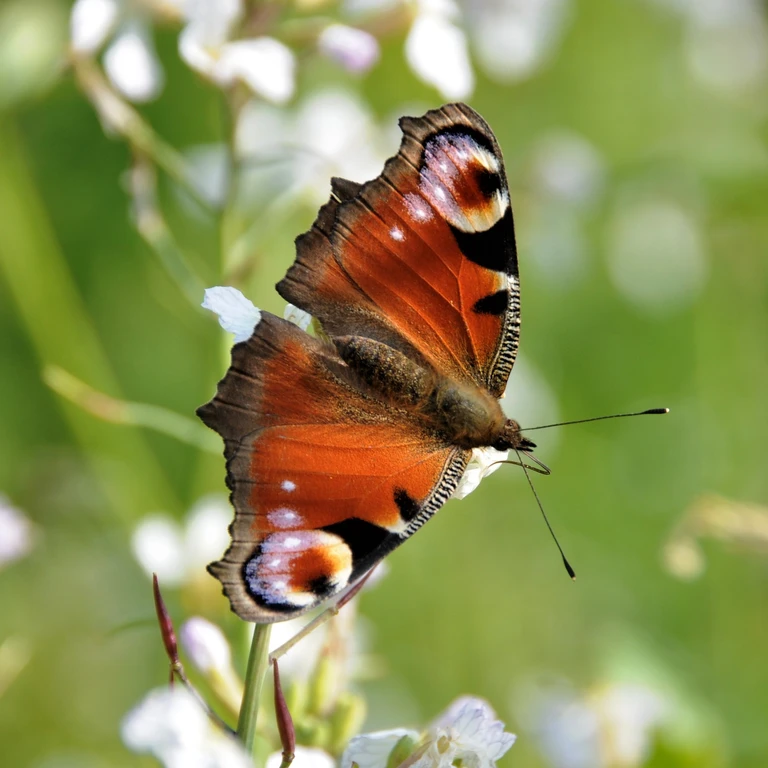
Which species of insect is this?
Aglais io
